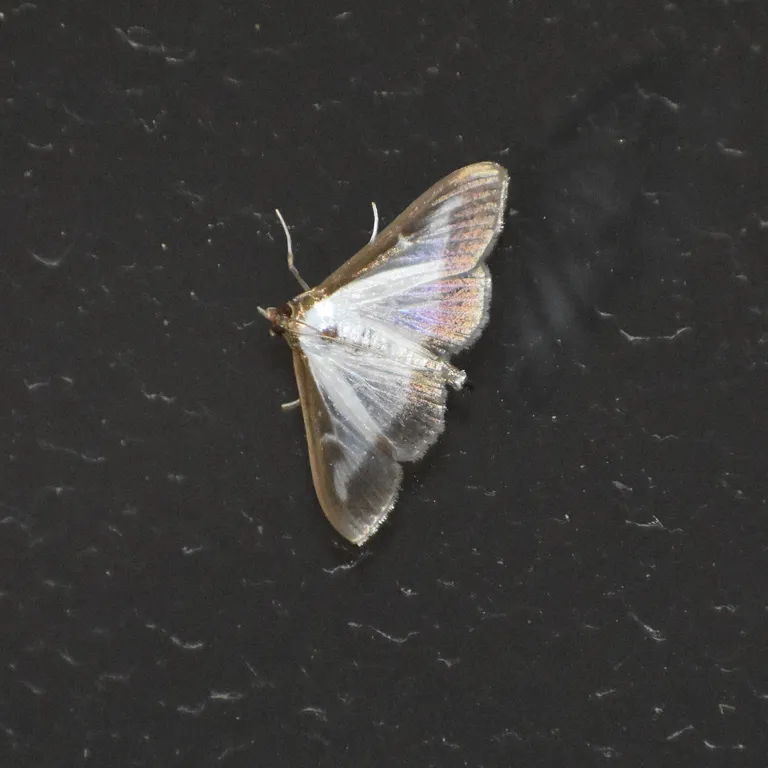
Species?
Cydalima perspectalis
